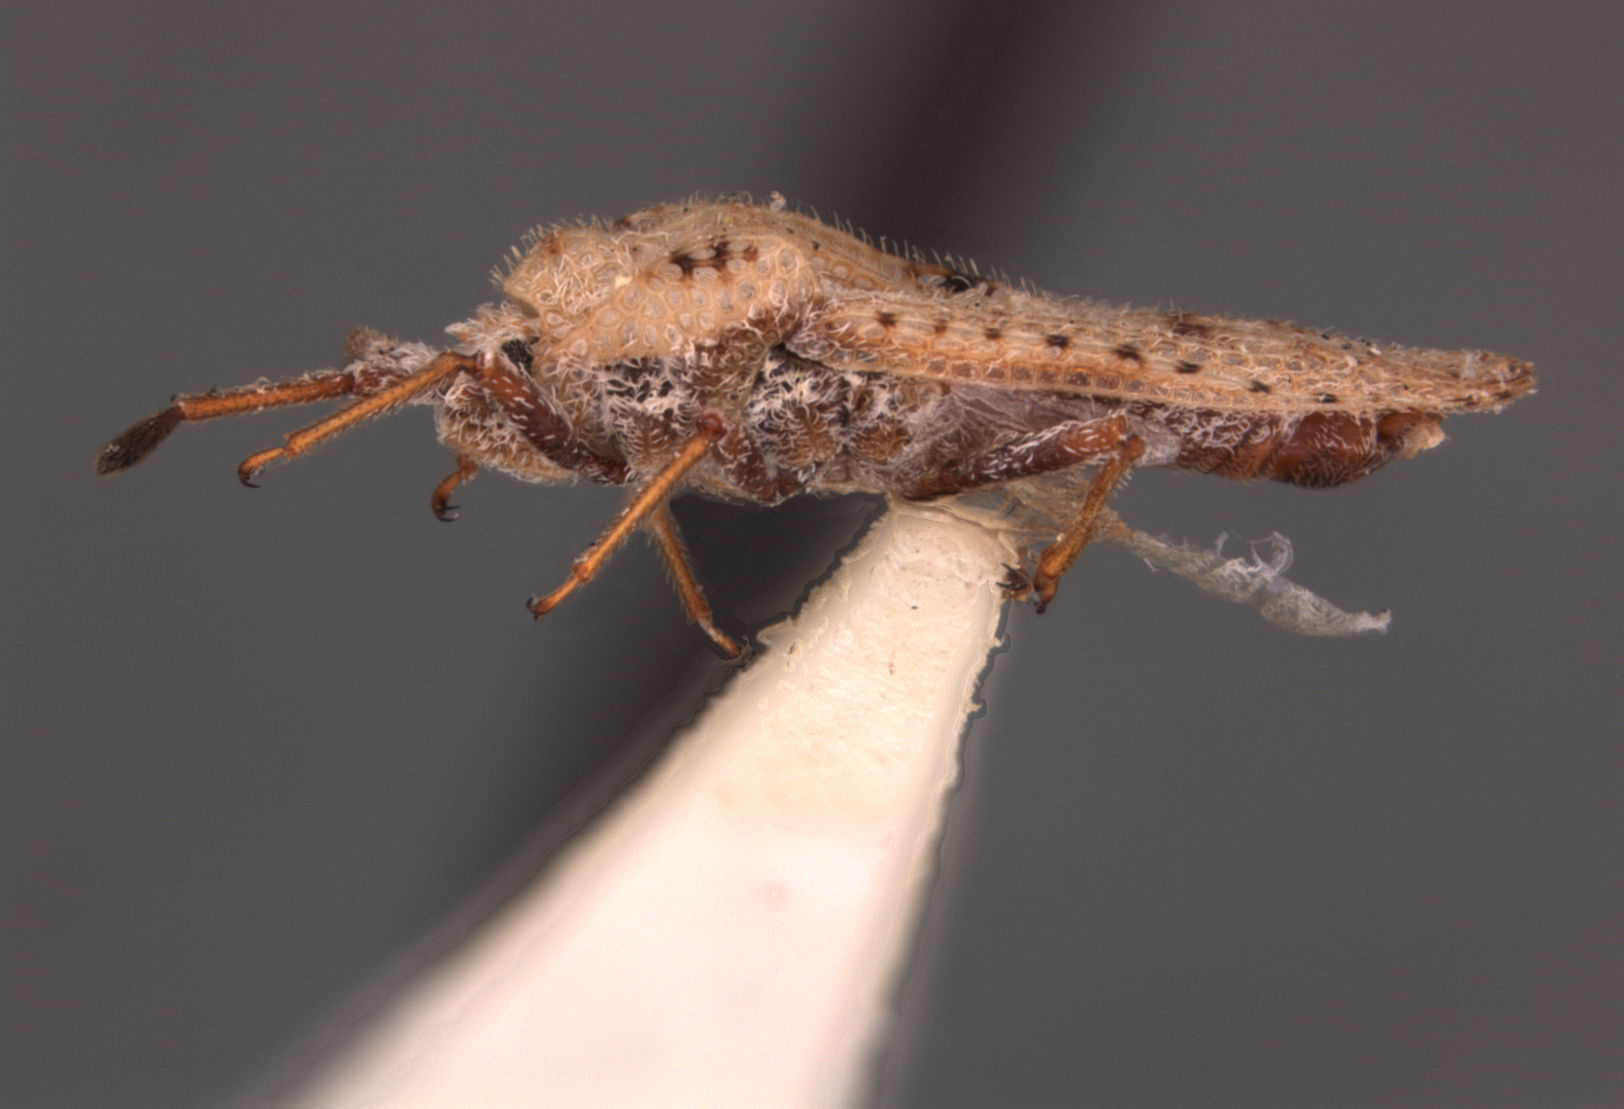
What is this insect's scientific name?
Tingis agrana
